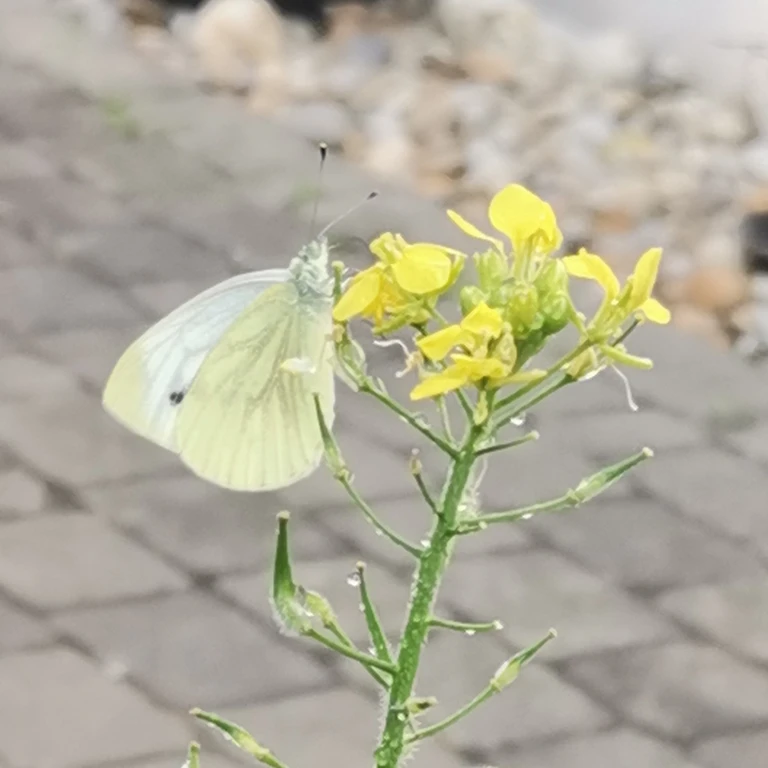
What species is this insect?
Pieris napi
